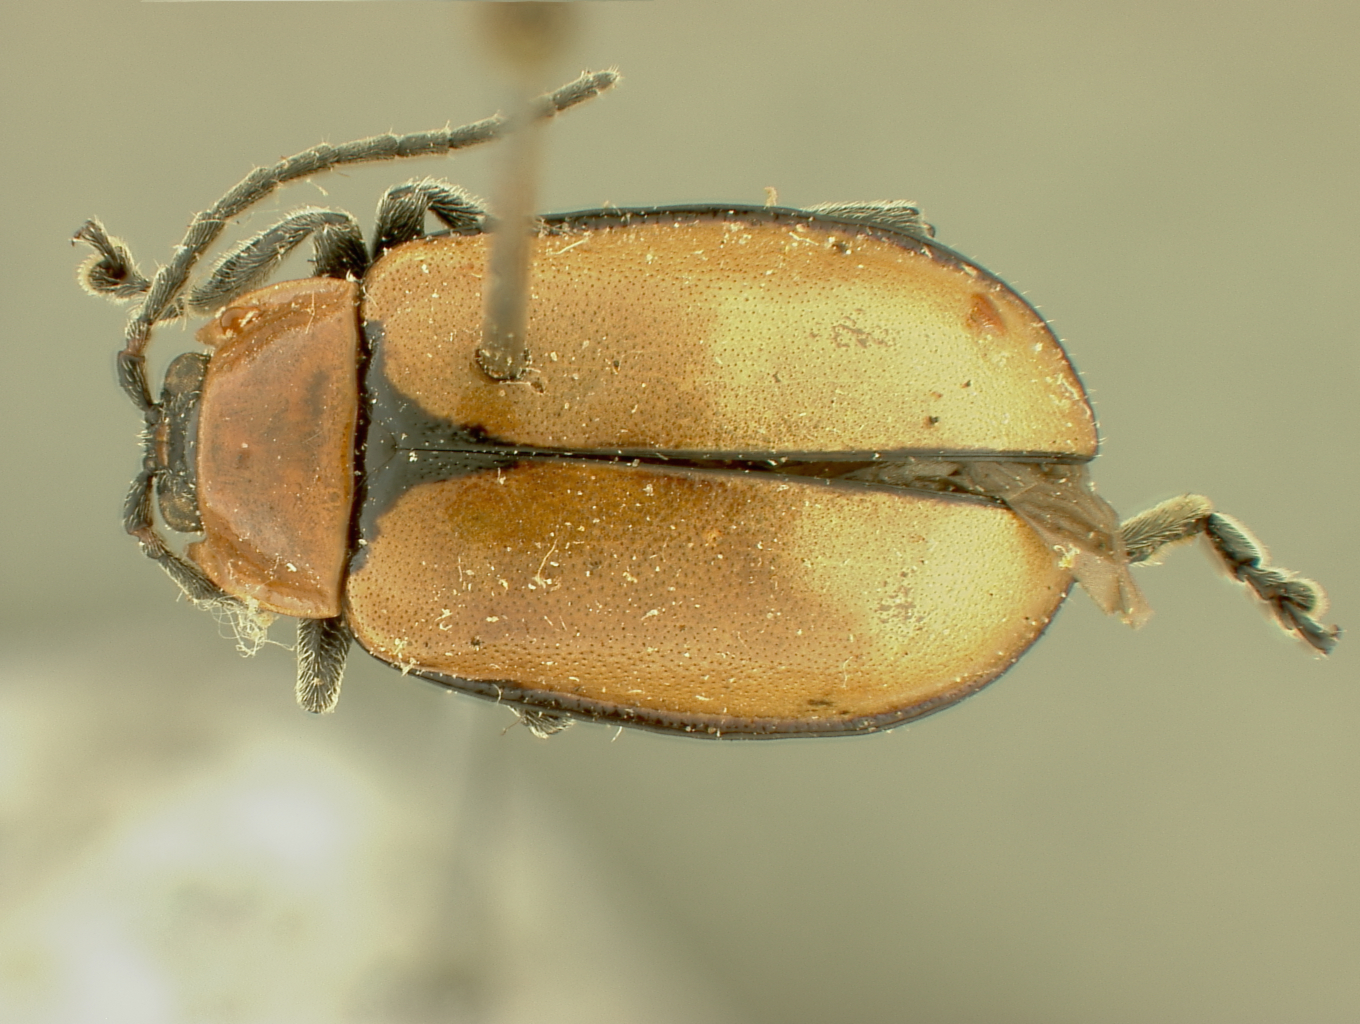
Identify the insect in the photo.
Asphaera magistralis
